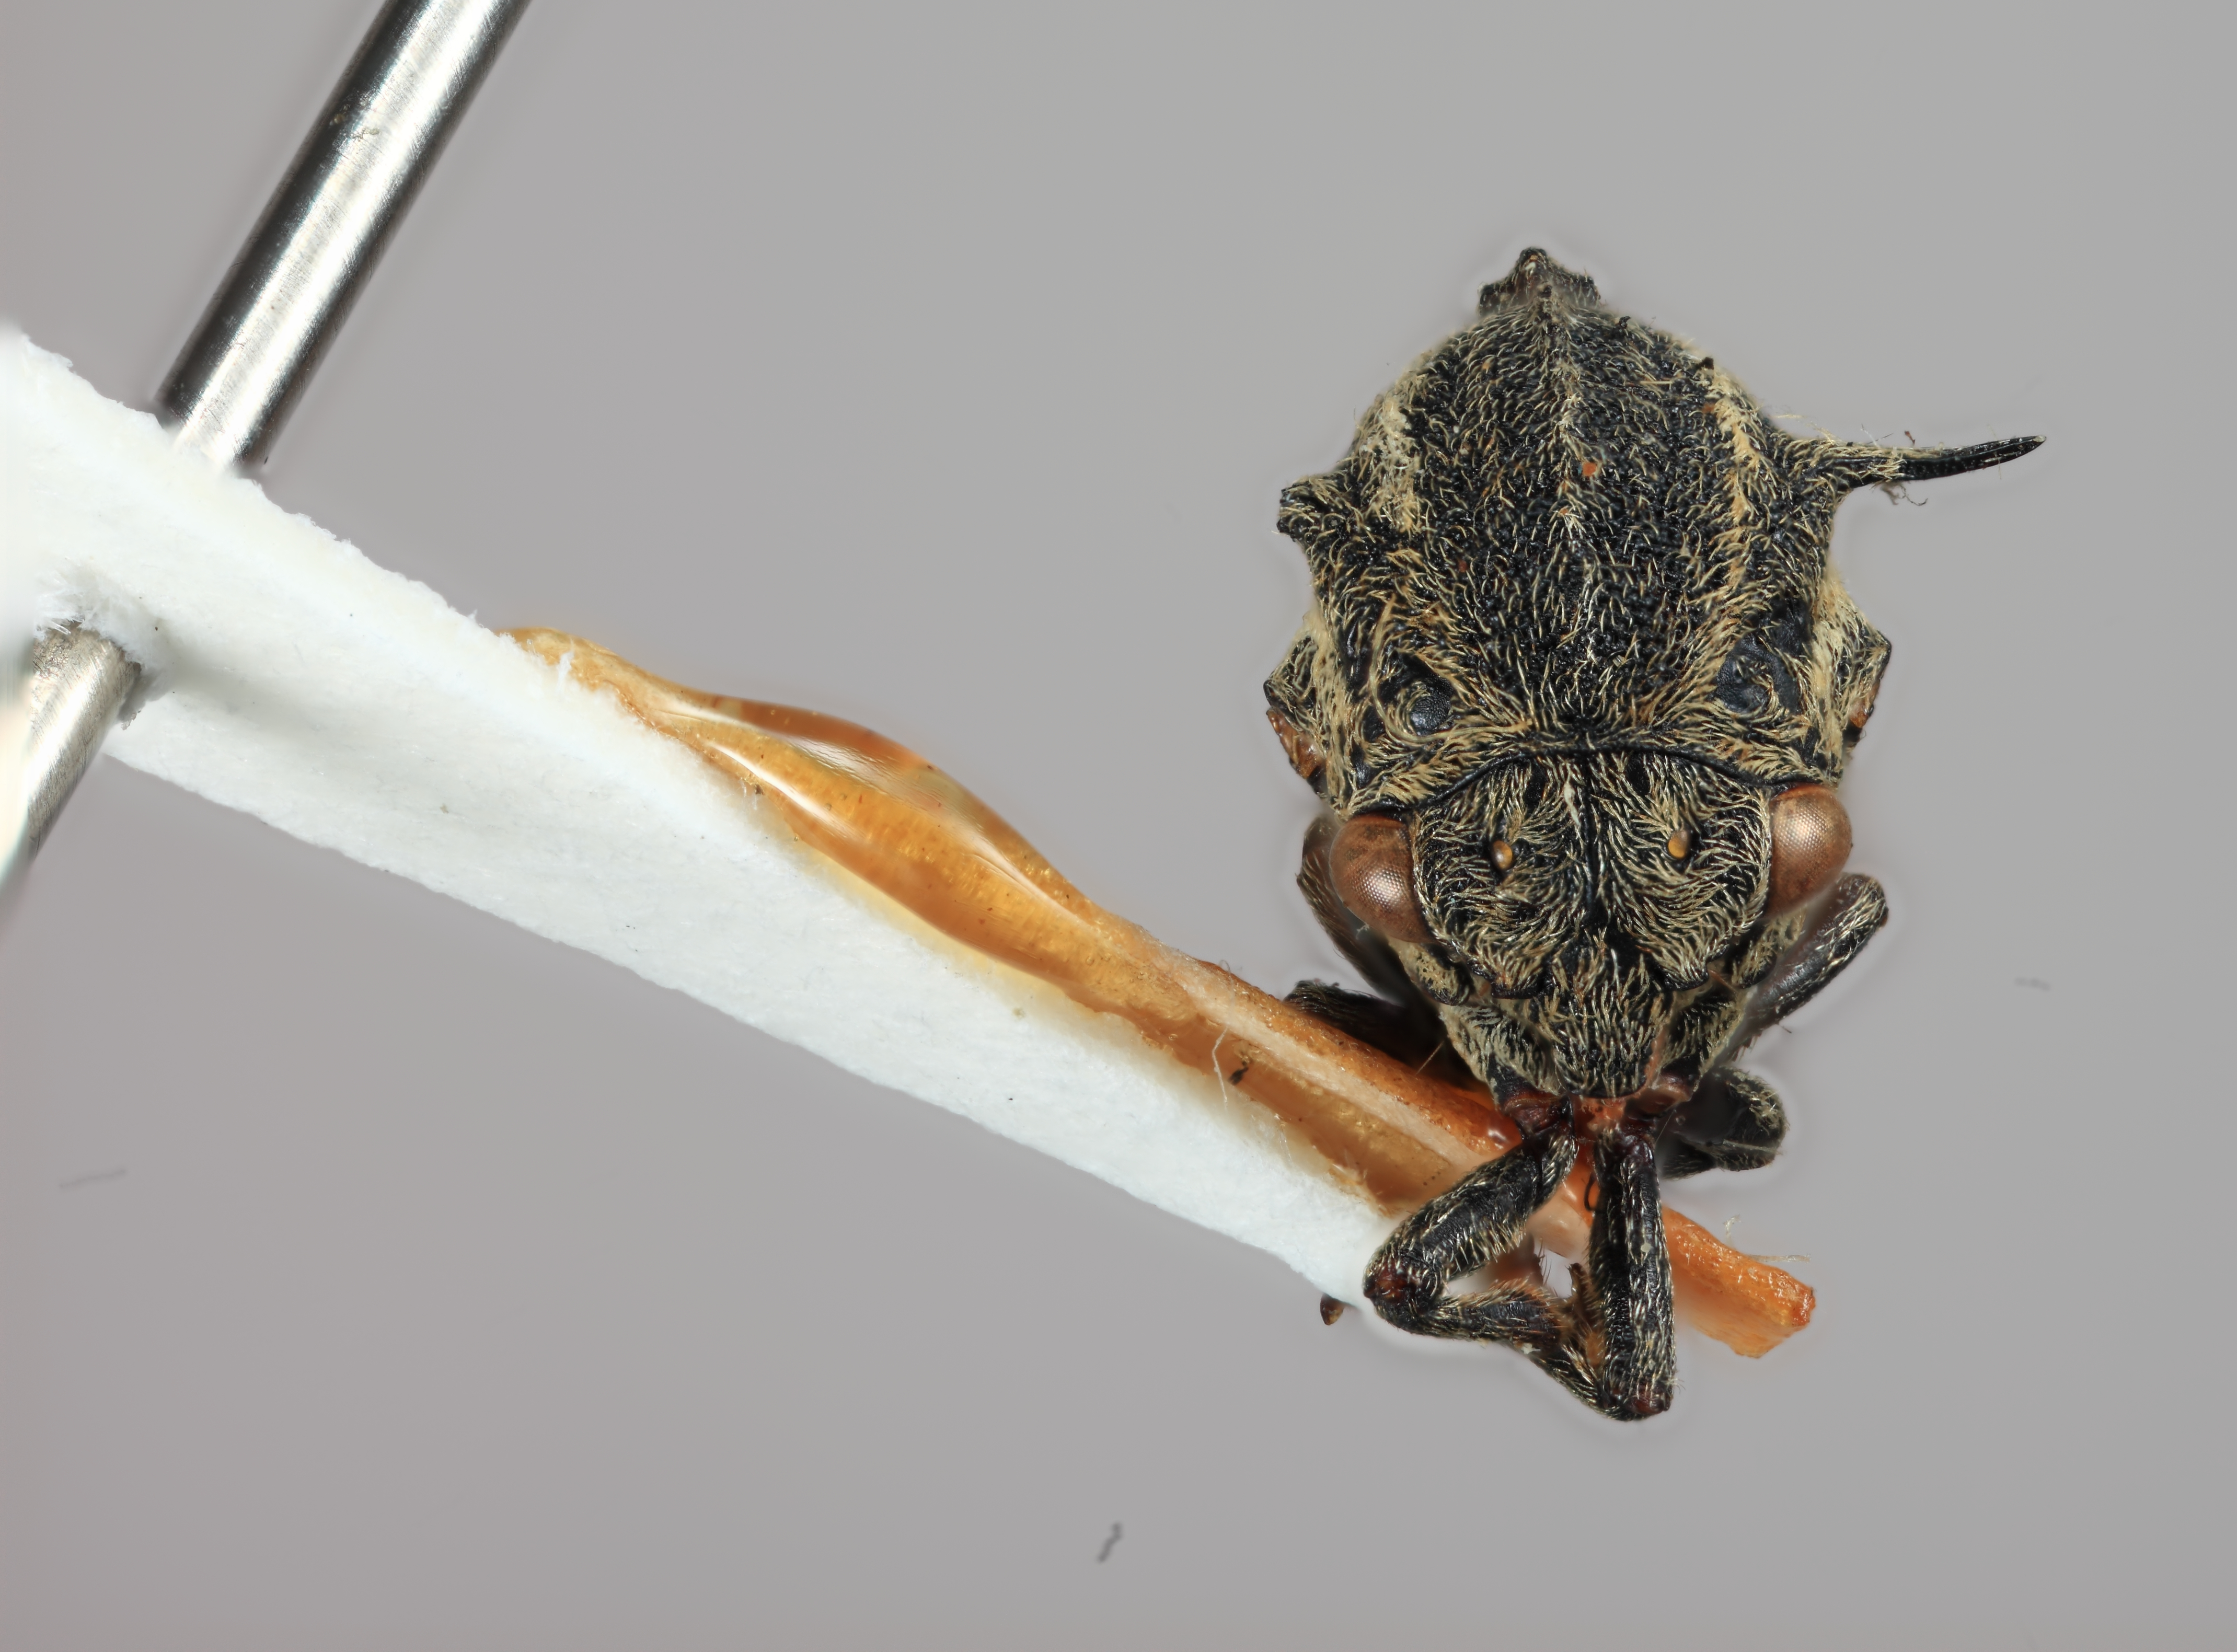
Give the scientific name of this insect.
Anchonoides serpentinus
